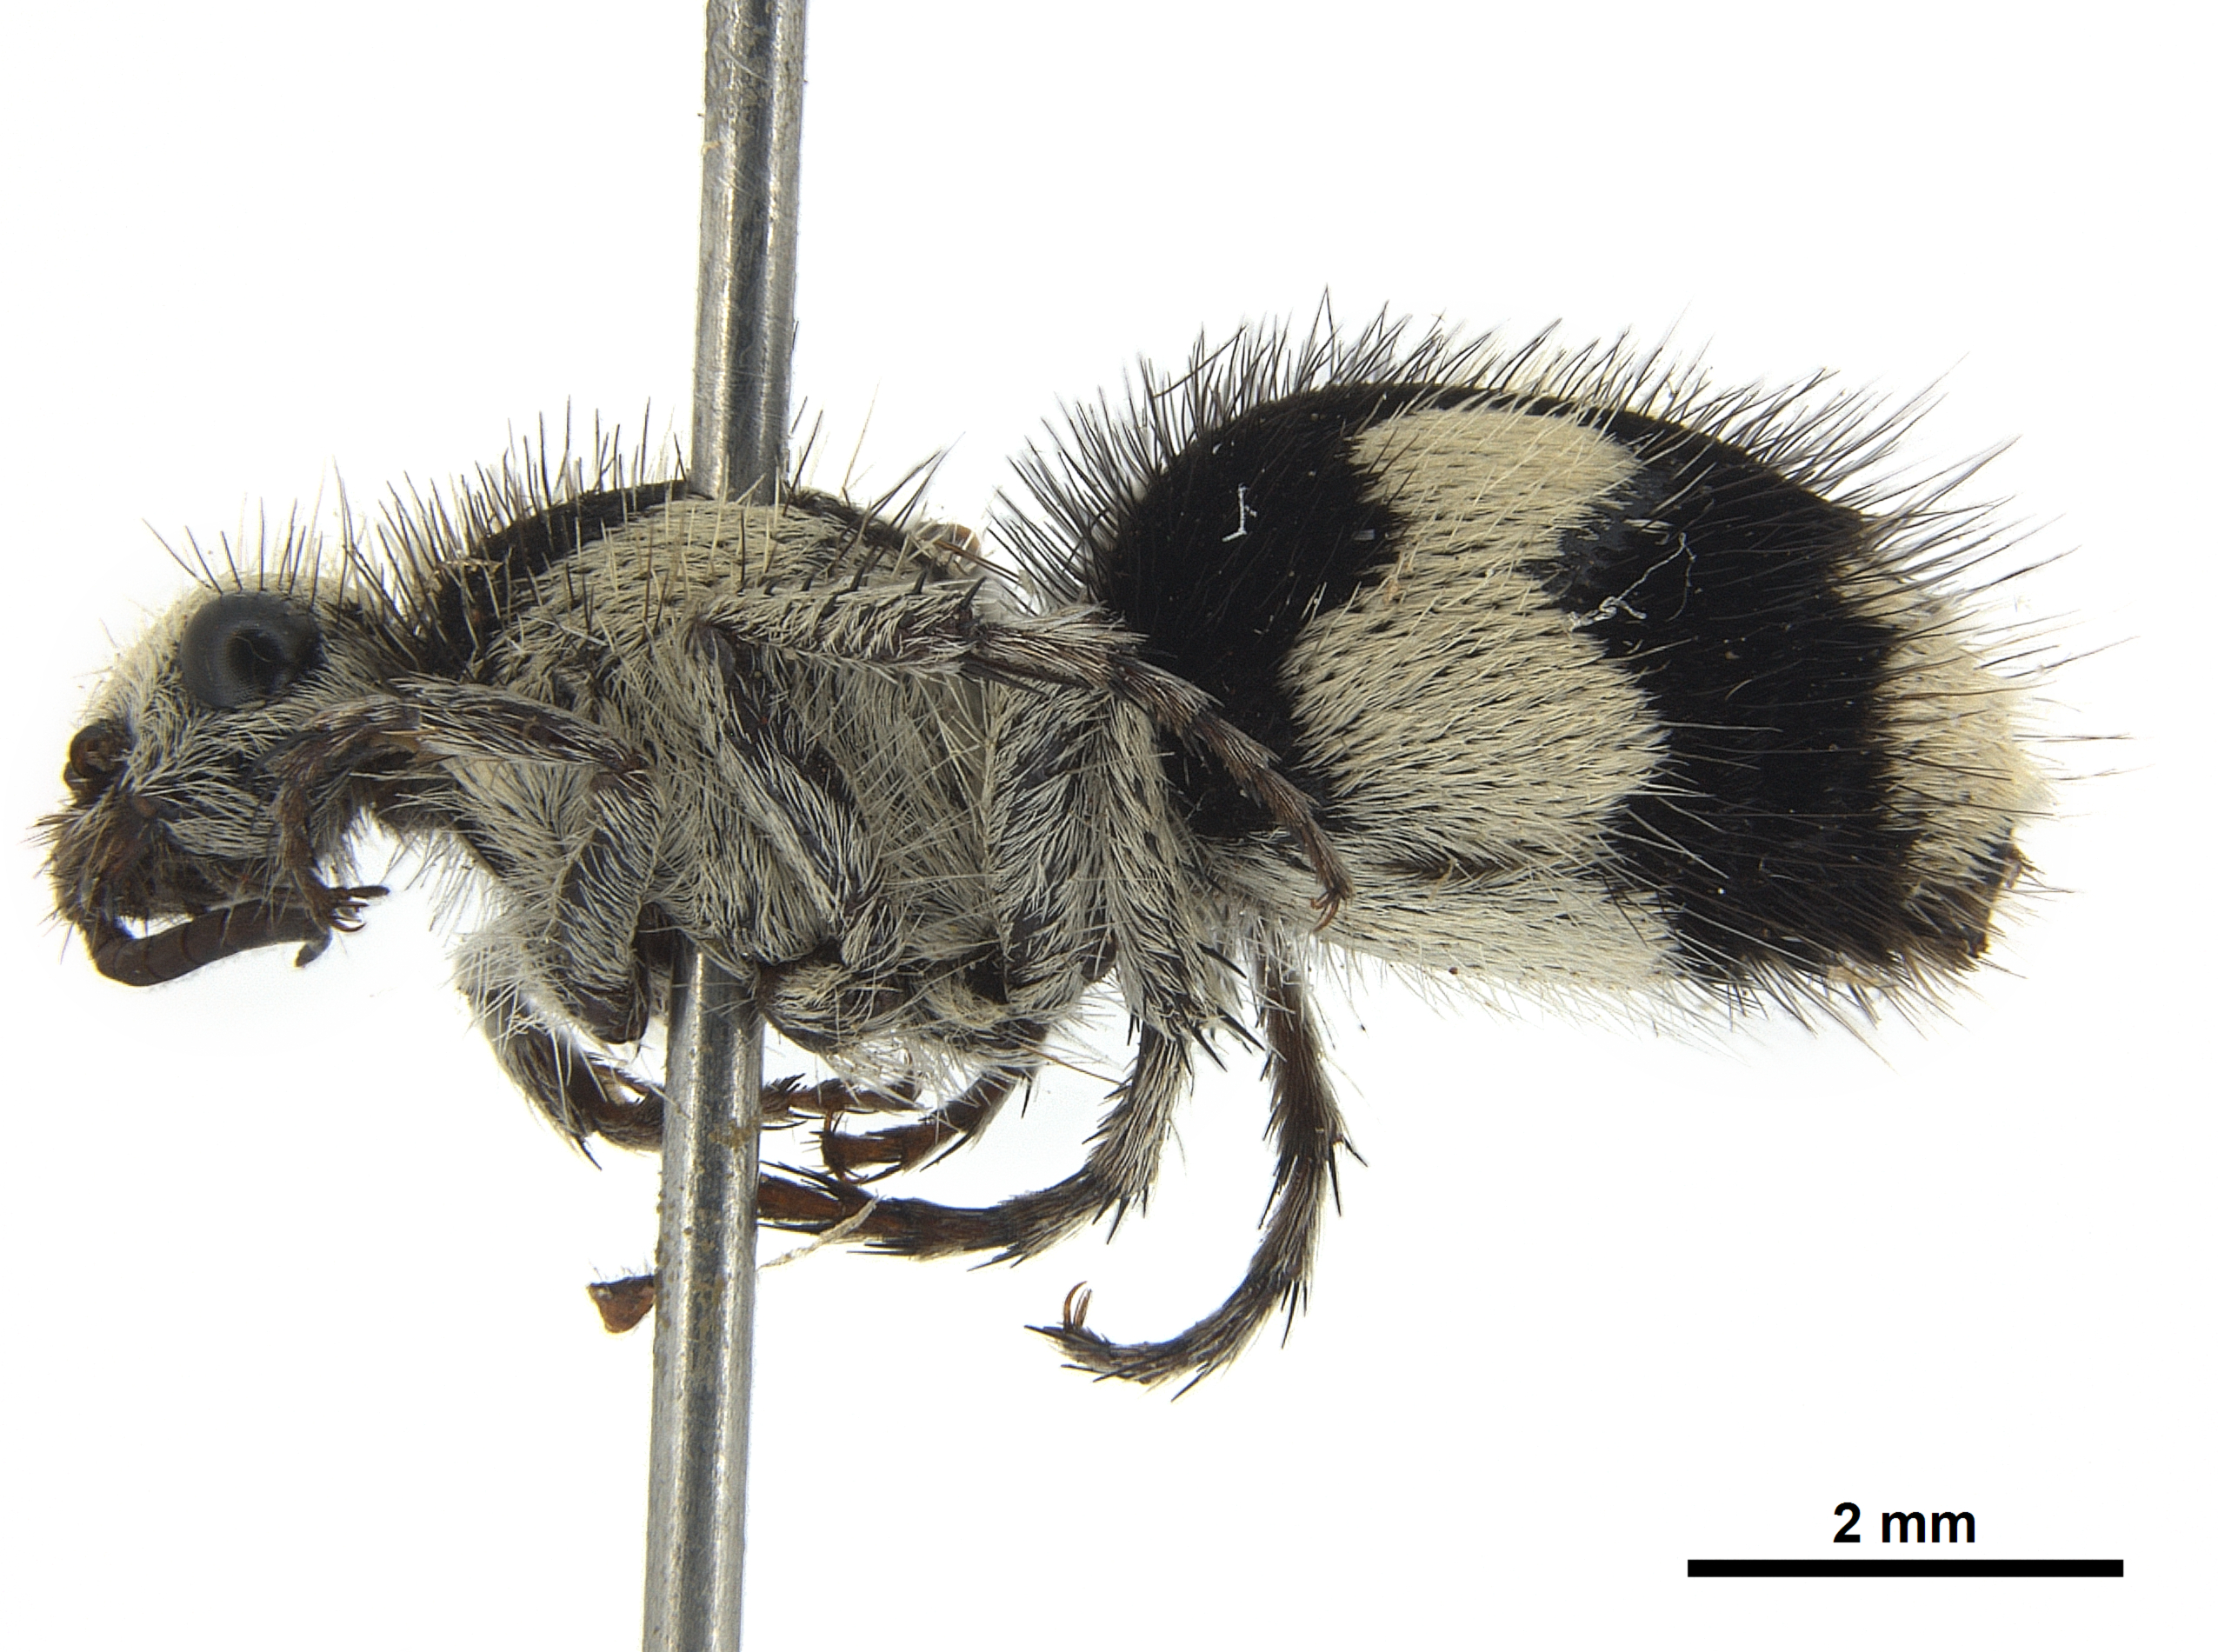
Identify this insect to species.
Reedomutilla heraldica
